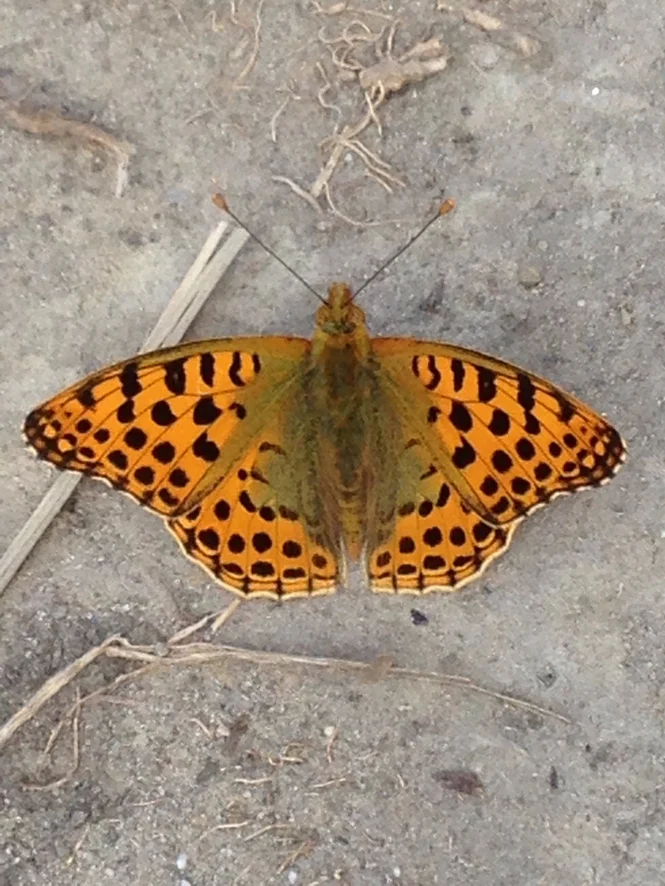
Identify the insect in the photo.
Issoria lathonia
